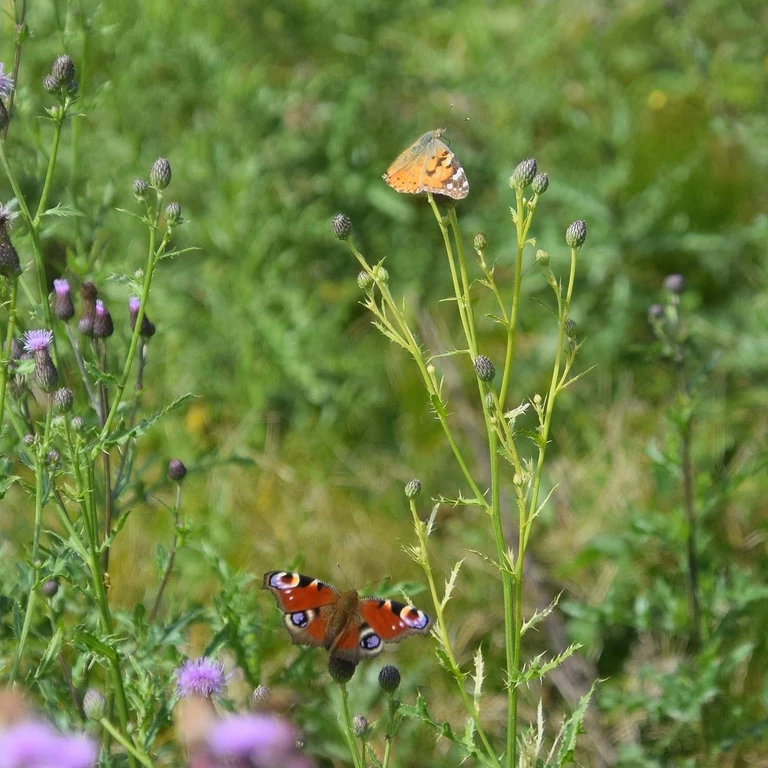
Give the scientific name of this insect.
Aglais io
